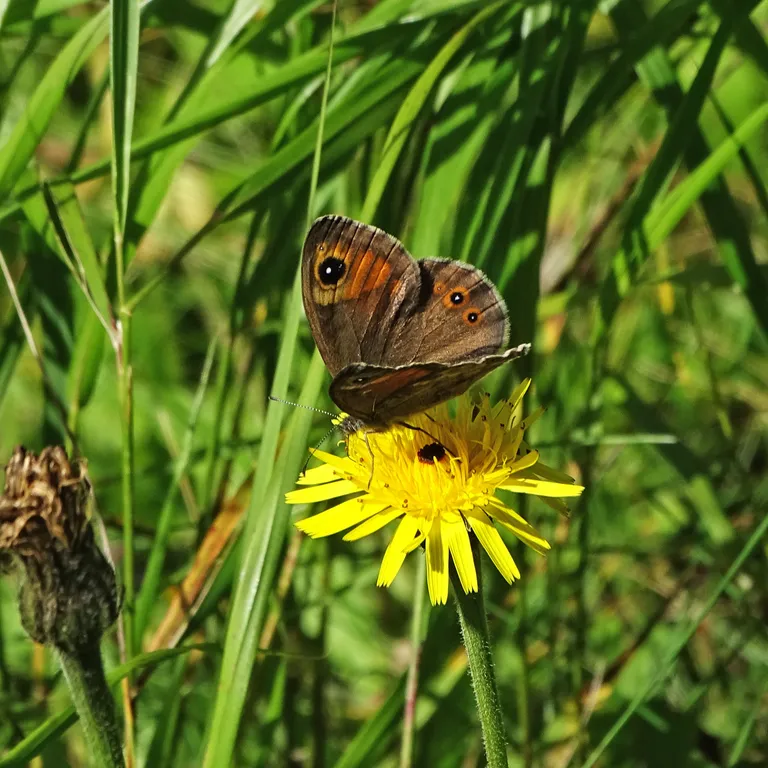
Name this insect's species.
Lasiommata maera (also Pararge maera)
